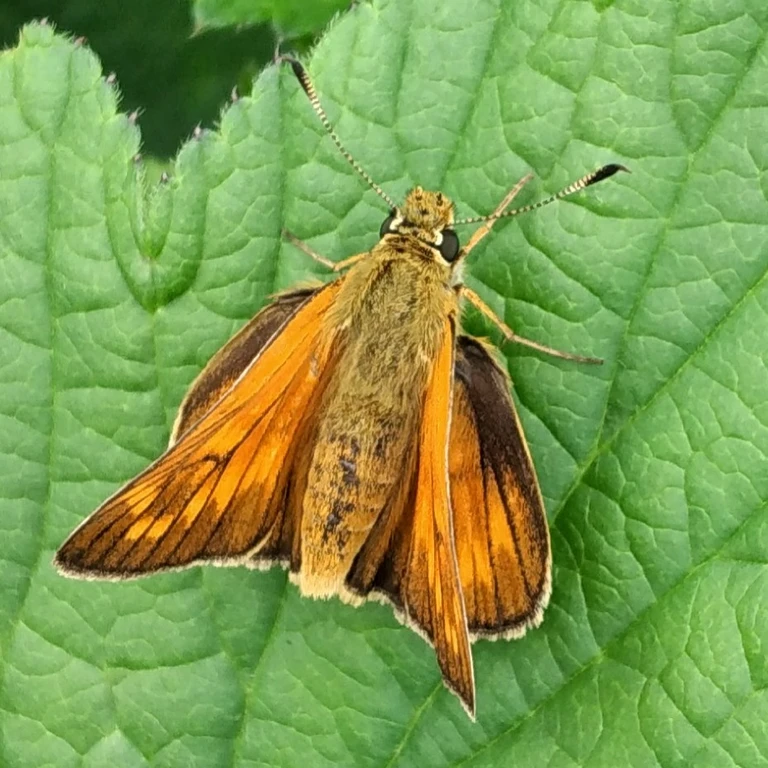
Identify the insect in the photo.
Ochlodes sylvanus (also Ochlodes venata)
